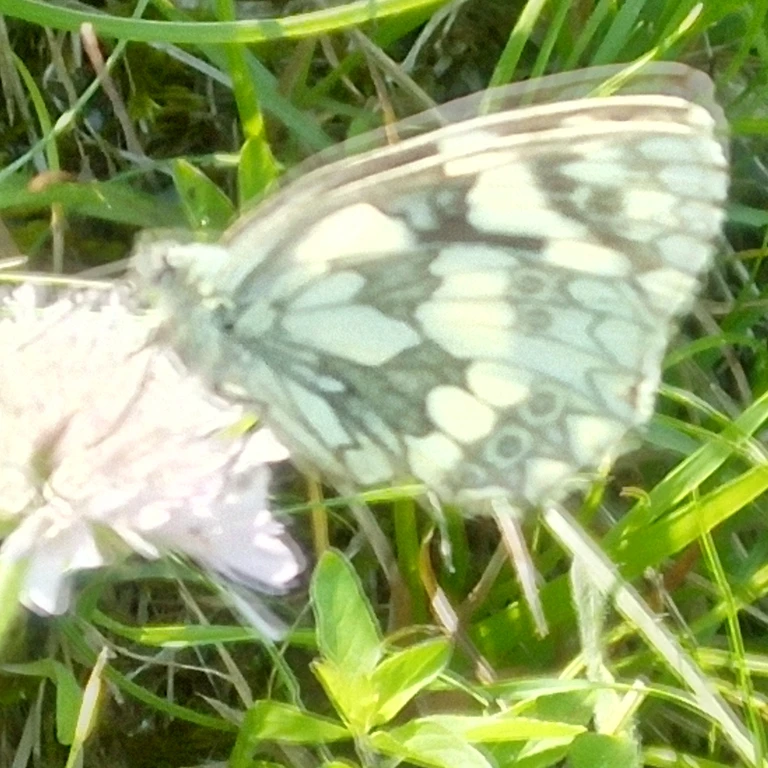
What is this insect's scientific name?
Melanargia galathea
